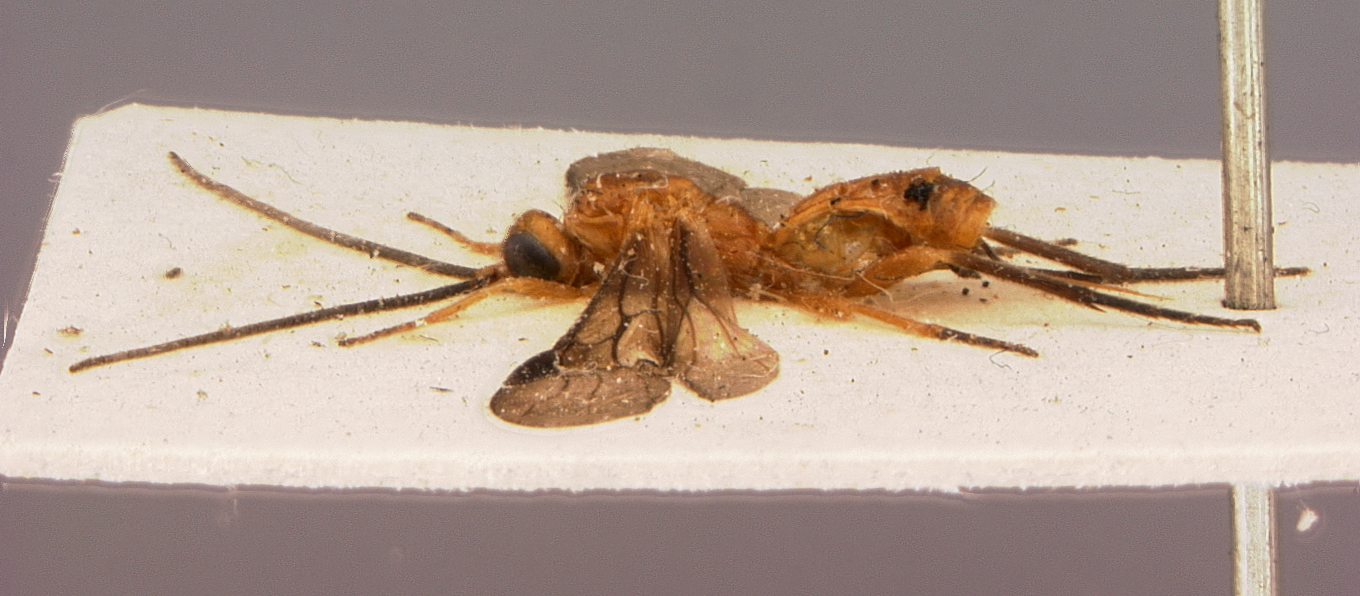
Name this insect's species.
Melanobracon tibialis
